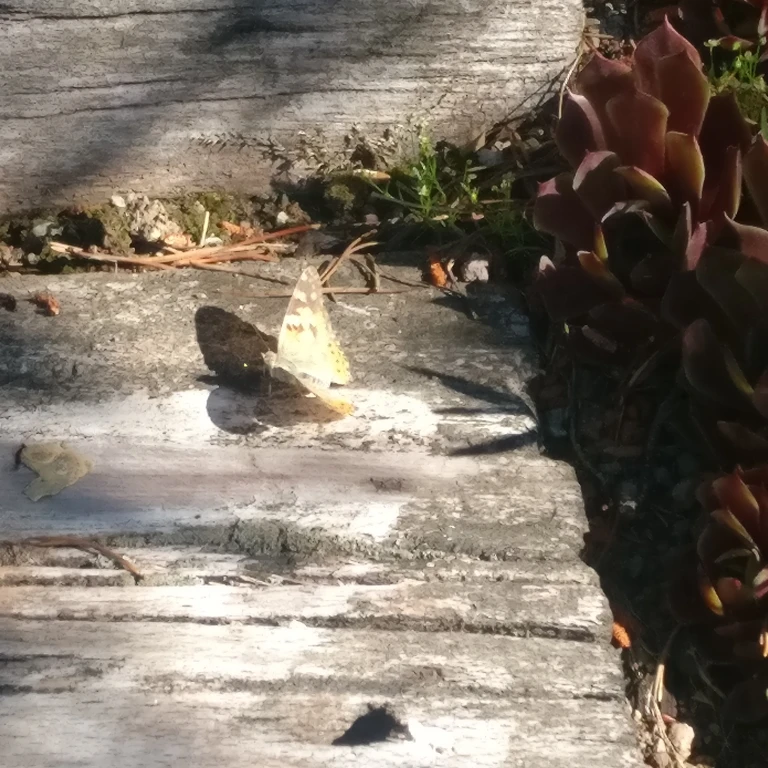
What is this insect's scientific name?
Vanessa cardui
